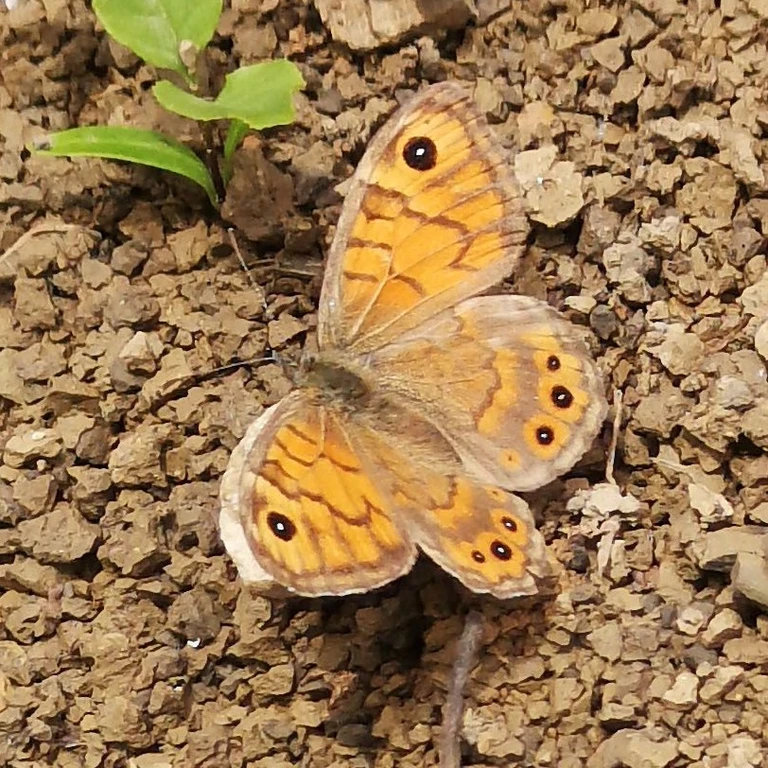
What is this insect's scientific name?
Lasiommata megera (also Pararge megera)
